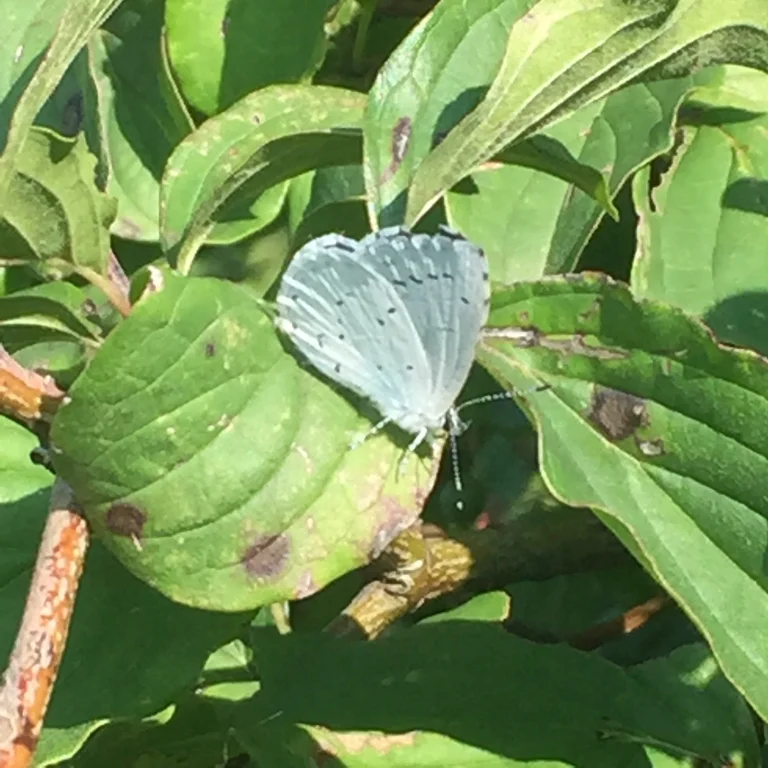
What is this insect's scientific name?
Celastrina argiolus
